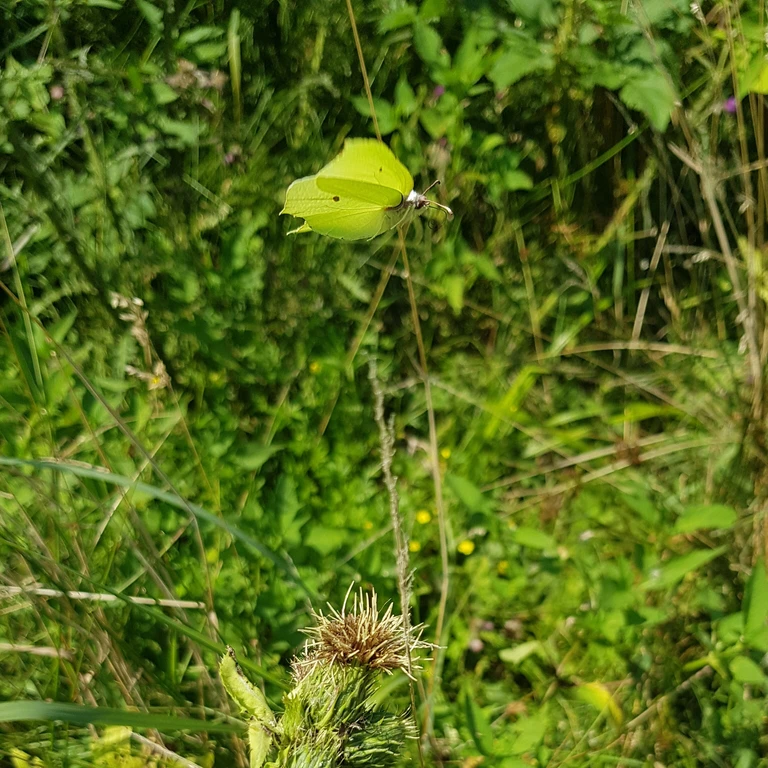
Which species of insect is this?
Gonepteryx rhamni
